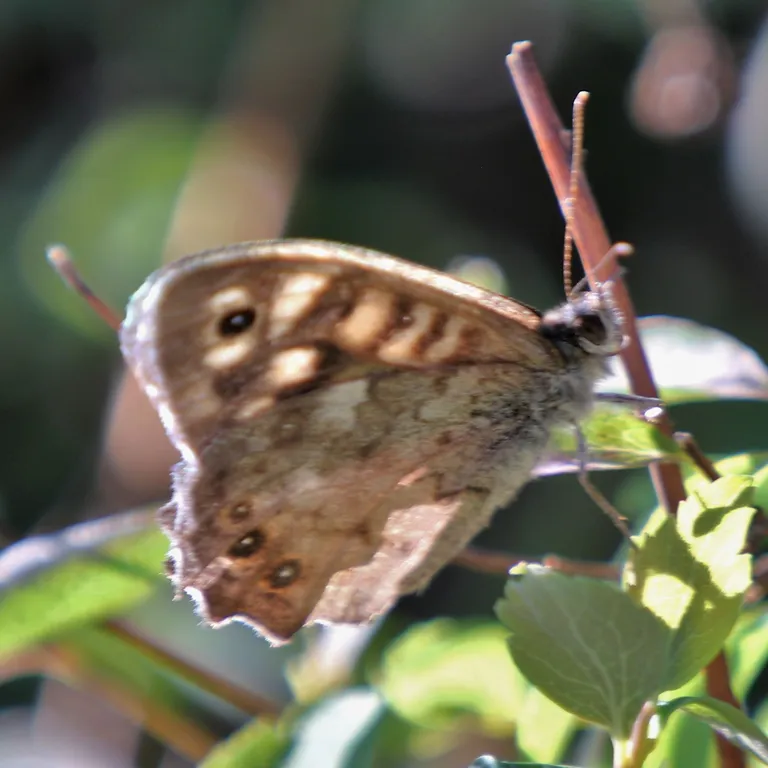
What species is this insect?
Pararge aegeria
